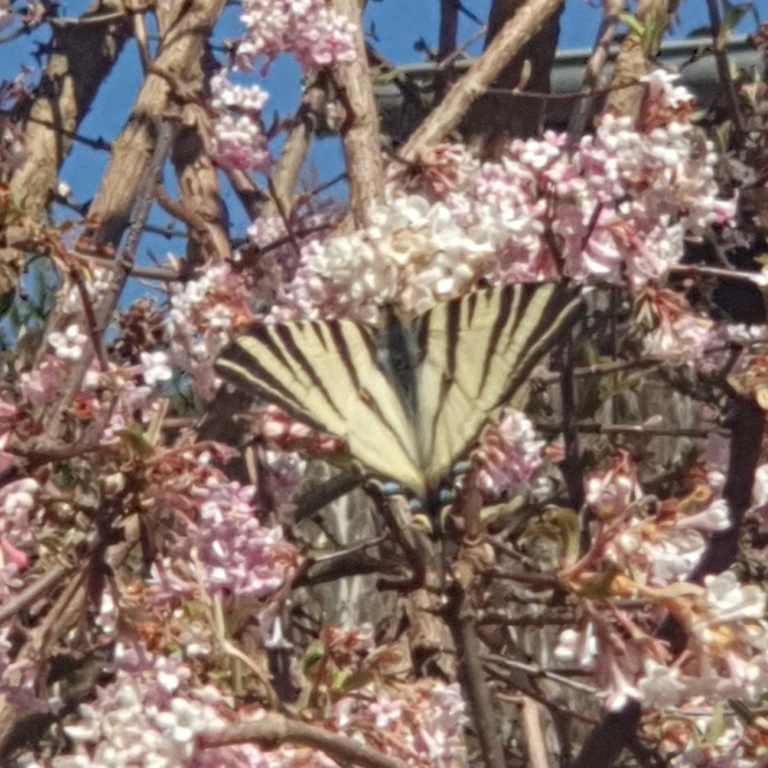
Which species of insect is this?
Iphiclides podalirius
